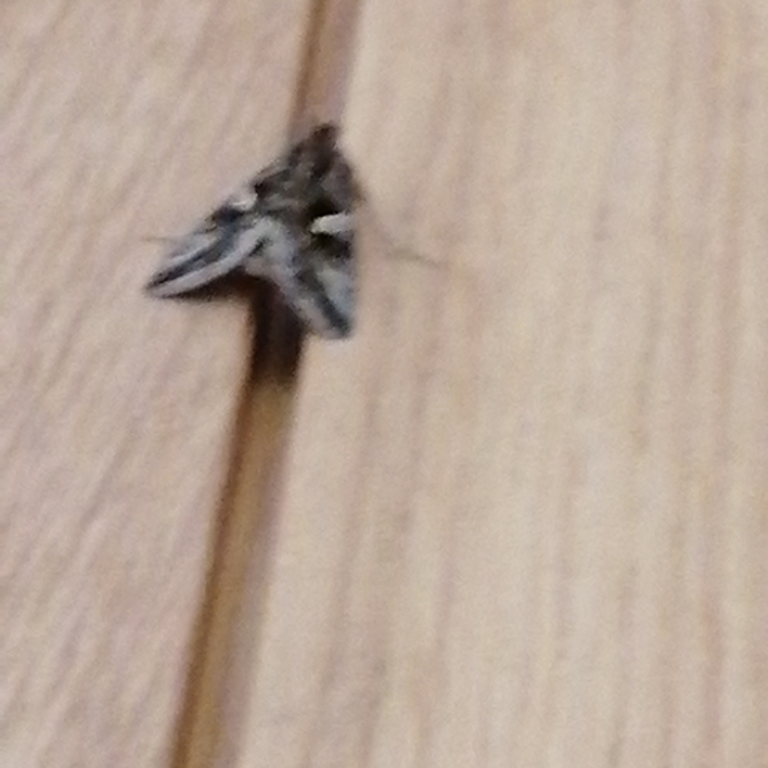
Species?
Autographa gamma
